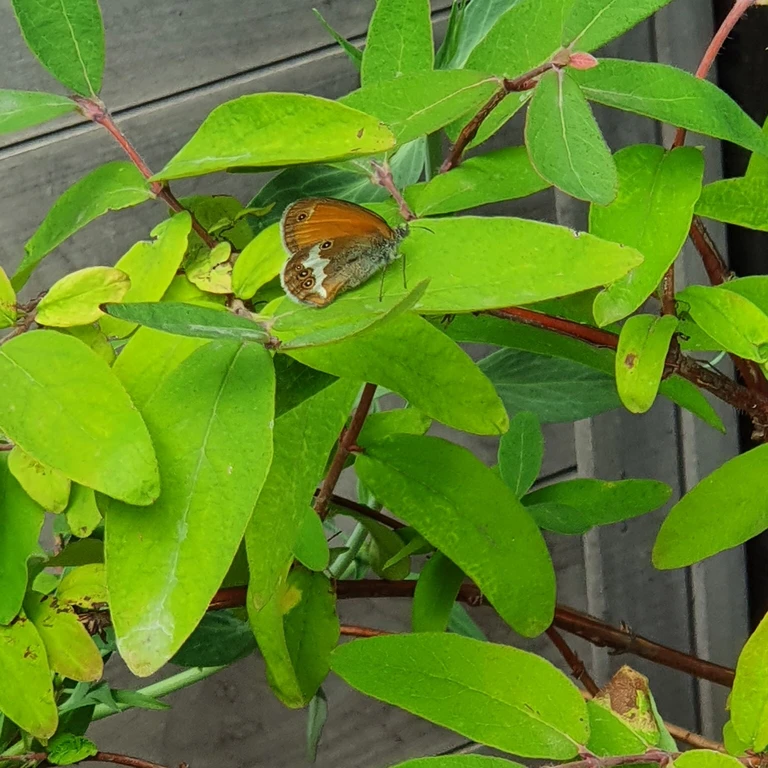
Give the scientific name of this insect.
Coenonympha arcania
